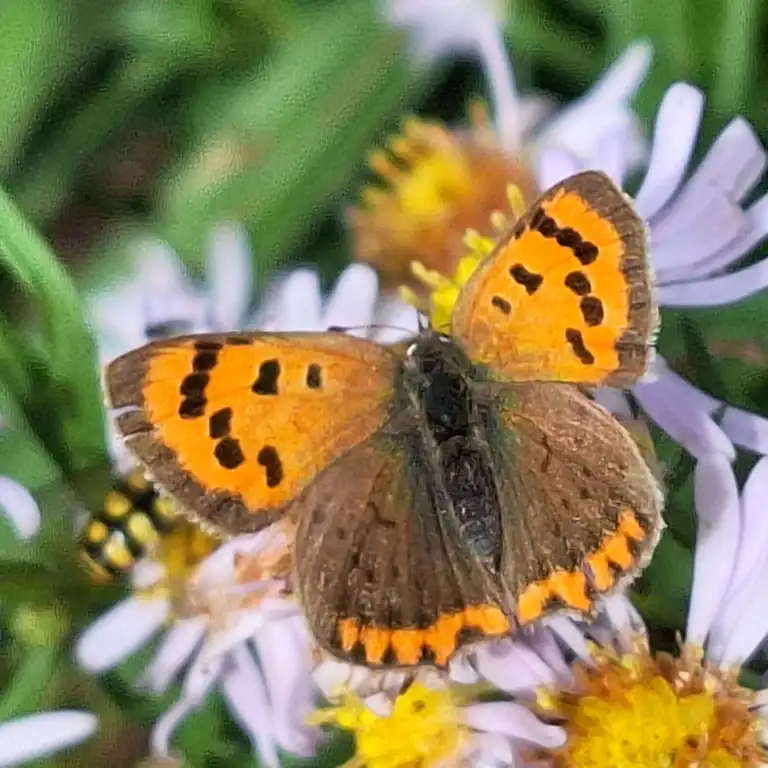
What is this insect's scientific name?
Lycaena phlaeas
